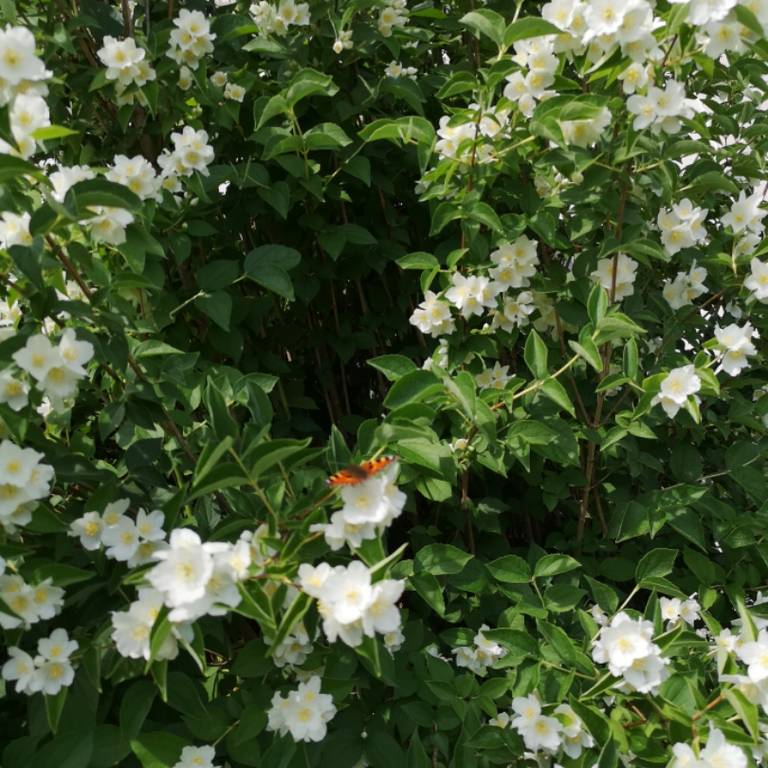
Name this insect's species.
Aglais urticae
